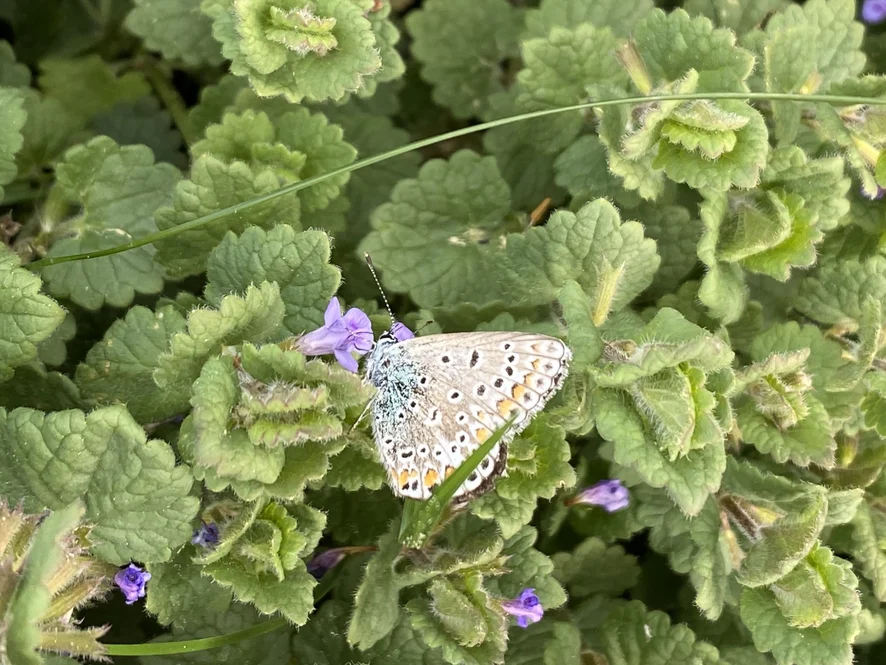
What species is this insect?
Polyommatus icarus
